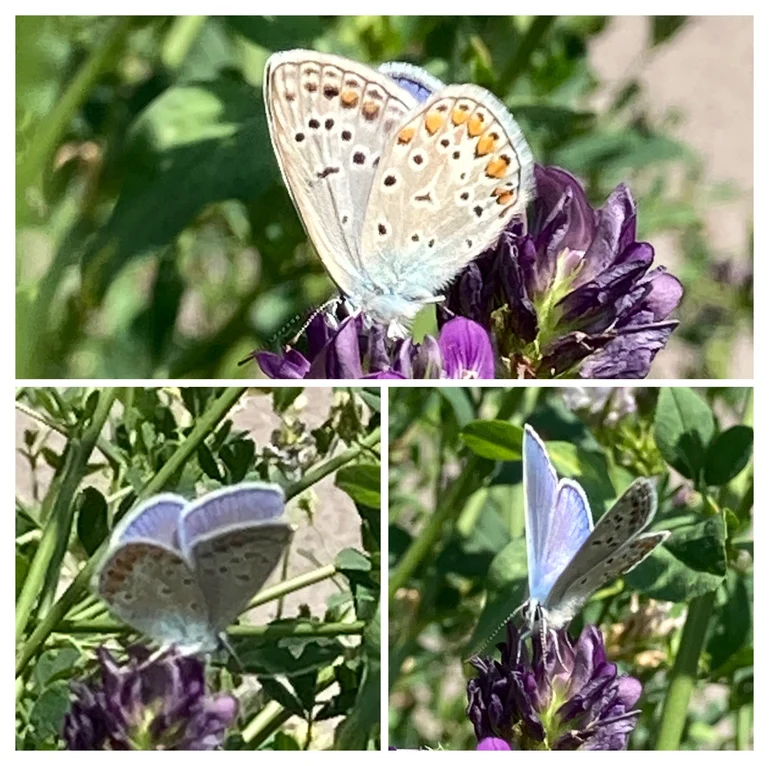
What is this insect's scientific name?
Polyommatus icarus
